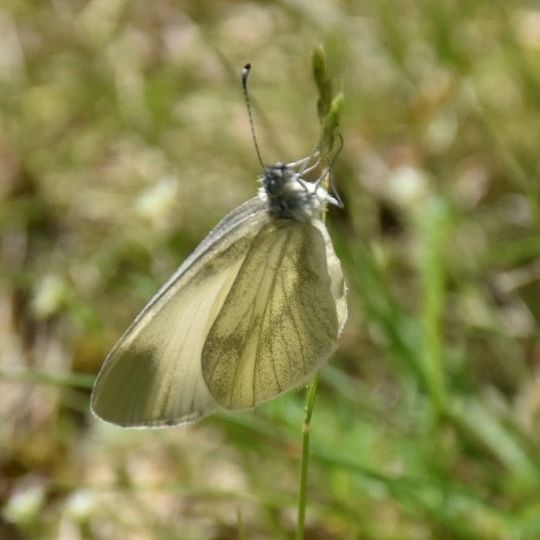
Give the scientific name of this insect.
Leptidea sinapis/juvernica
